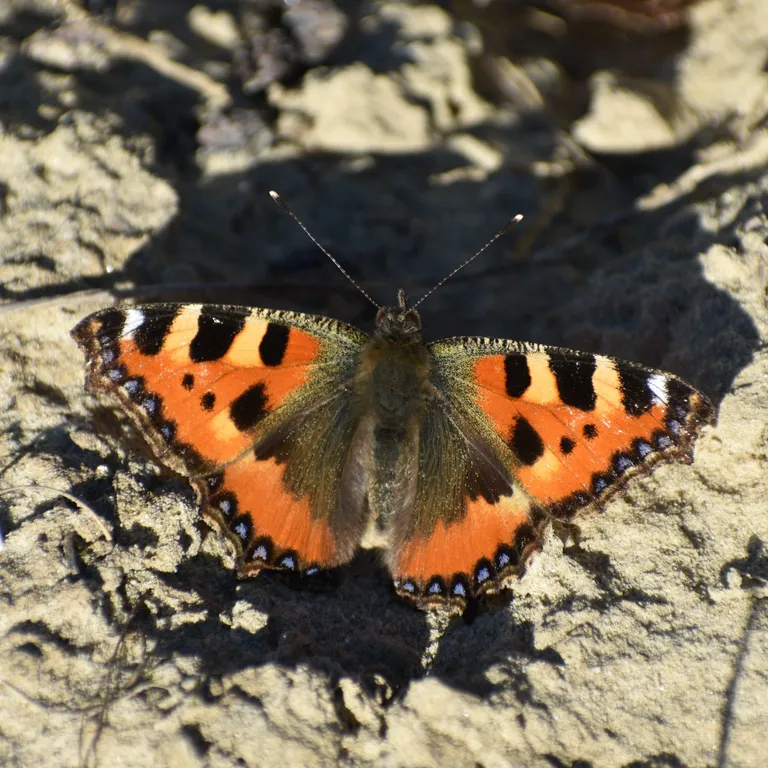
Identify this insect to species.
Aglais urticae
